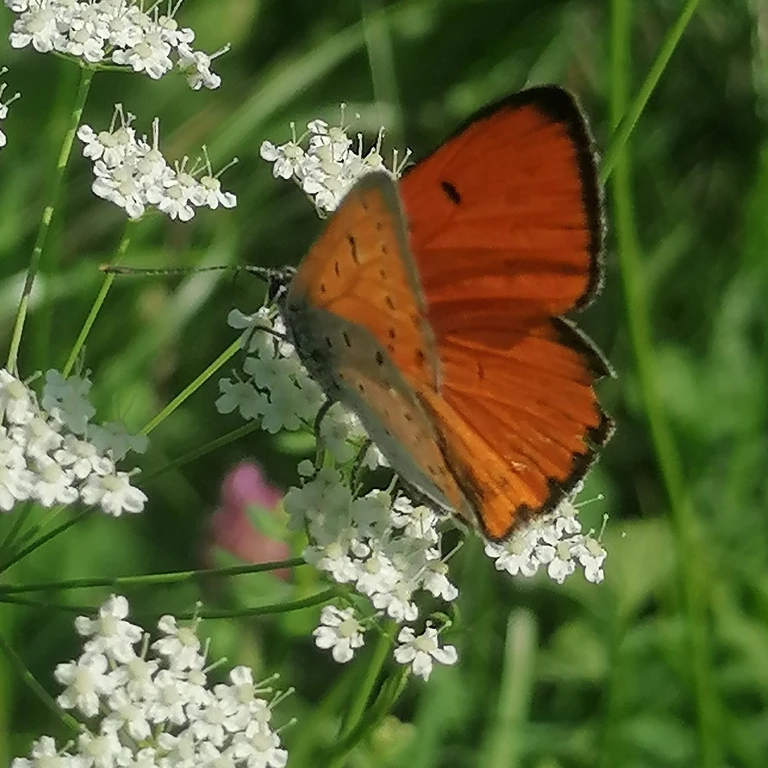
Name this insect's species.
Lycaena dispar
